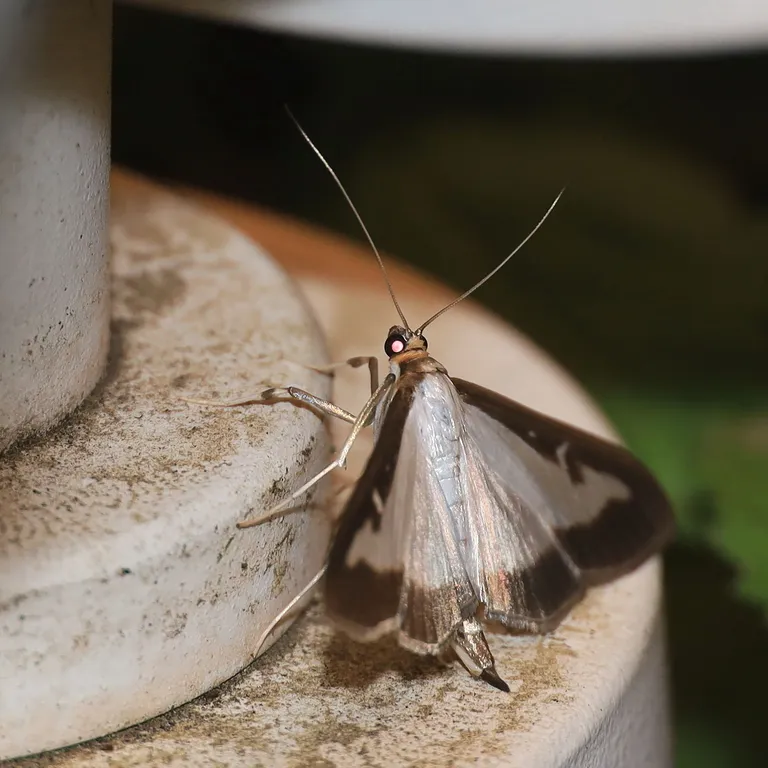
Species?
Cydalima perspectalis
